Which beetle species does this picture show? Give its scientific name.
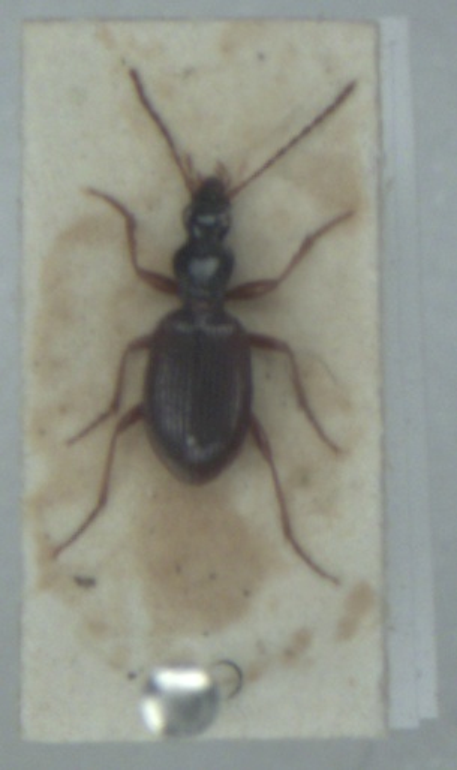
Oxypselaphus obscurus
